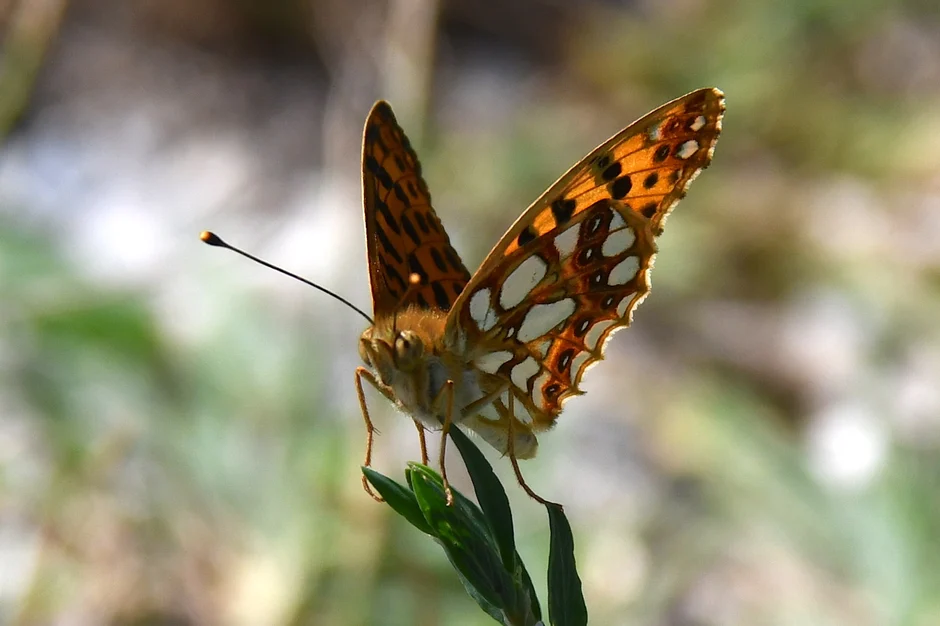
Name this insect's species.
Issoria lathonia
